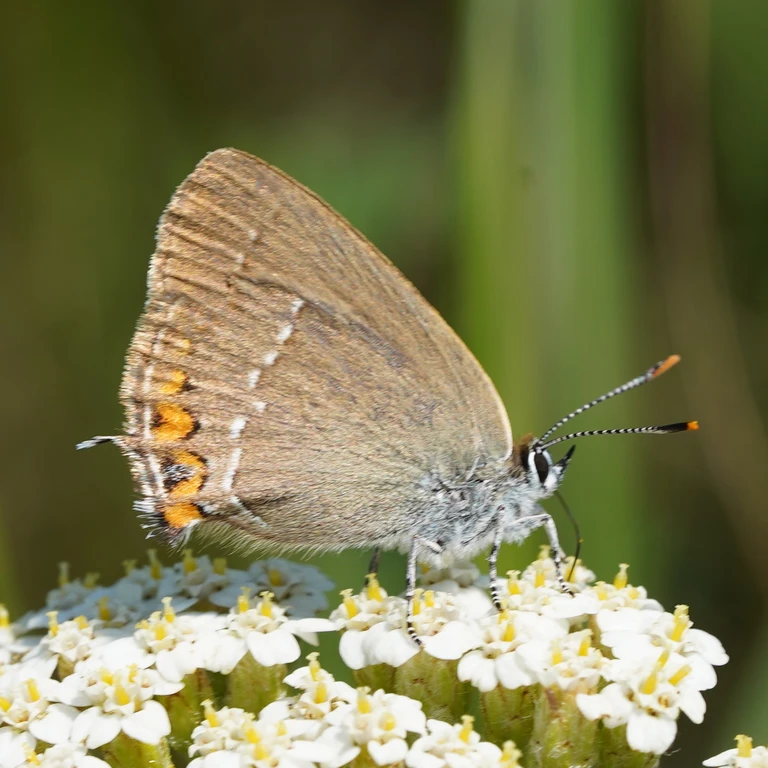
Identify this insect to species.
Satyrium acaciae (also Strymon acaciae)
